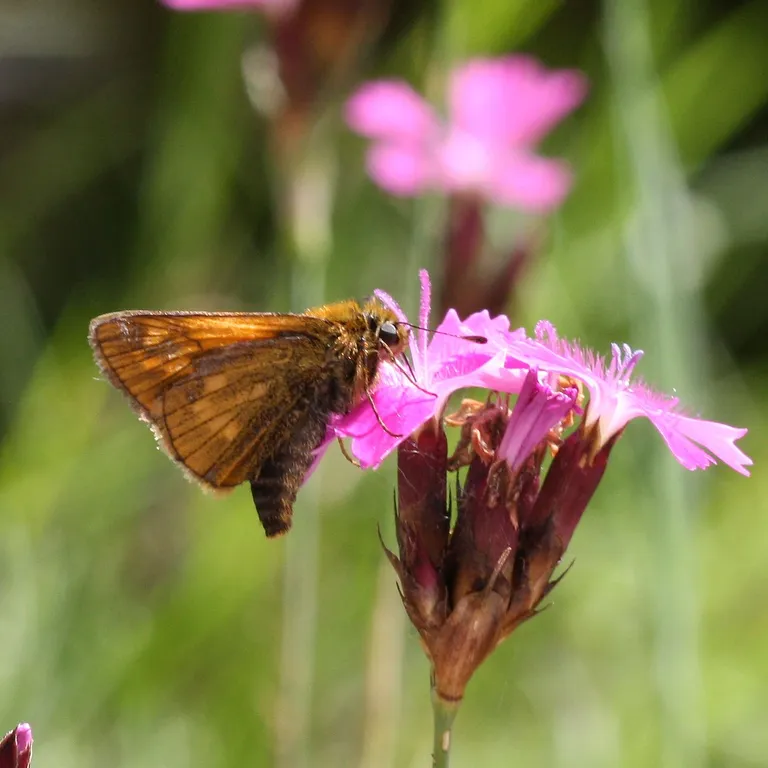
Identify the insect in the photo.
Ochlodes sylvanus (also Ochlodes venata)
